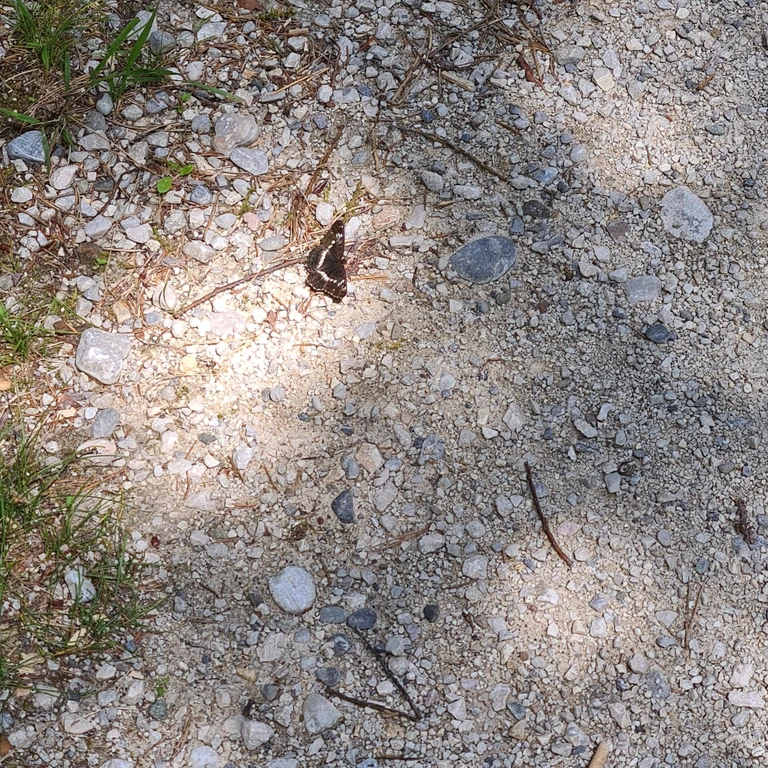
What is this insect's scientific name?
Limenitis camilla (also Ladoga camilla)
